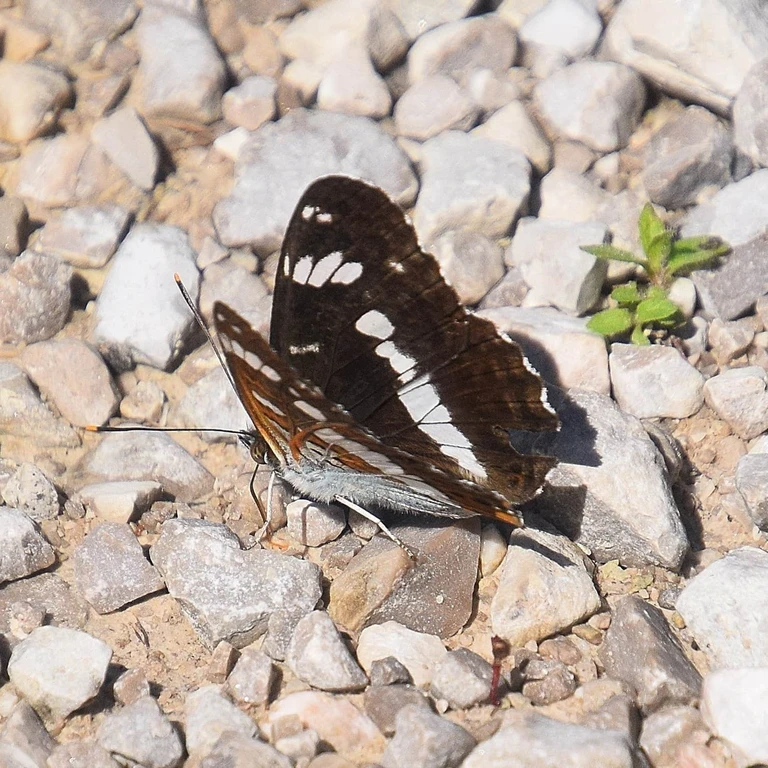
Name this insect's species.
Limenitis camilla (also Ladoga camilla)
